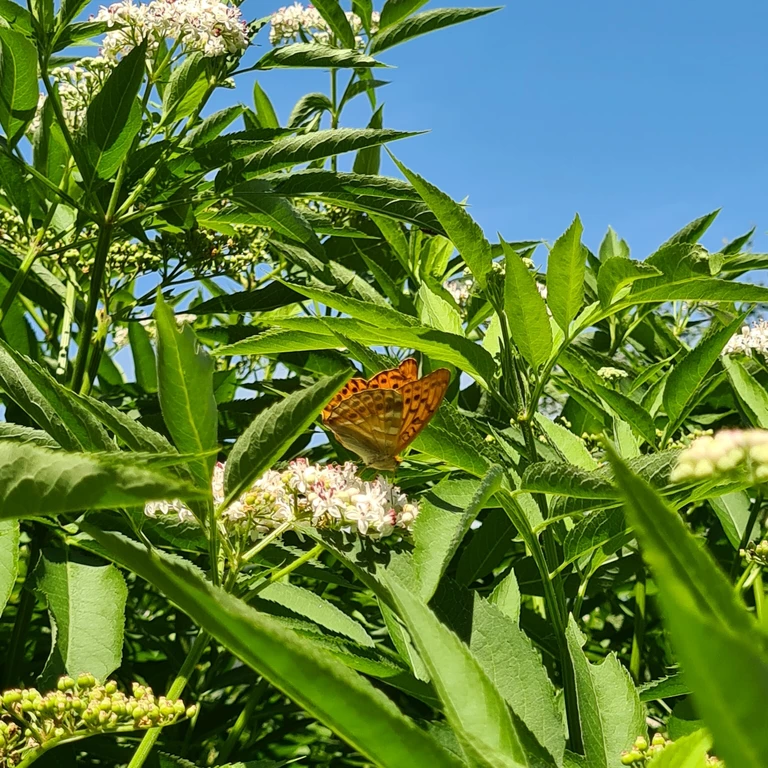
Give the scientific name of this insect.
Argynnis paphia
